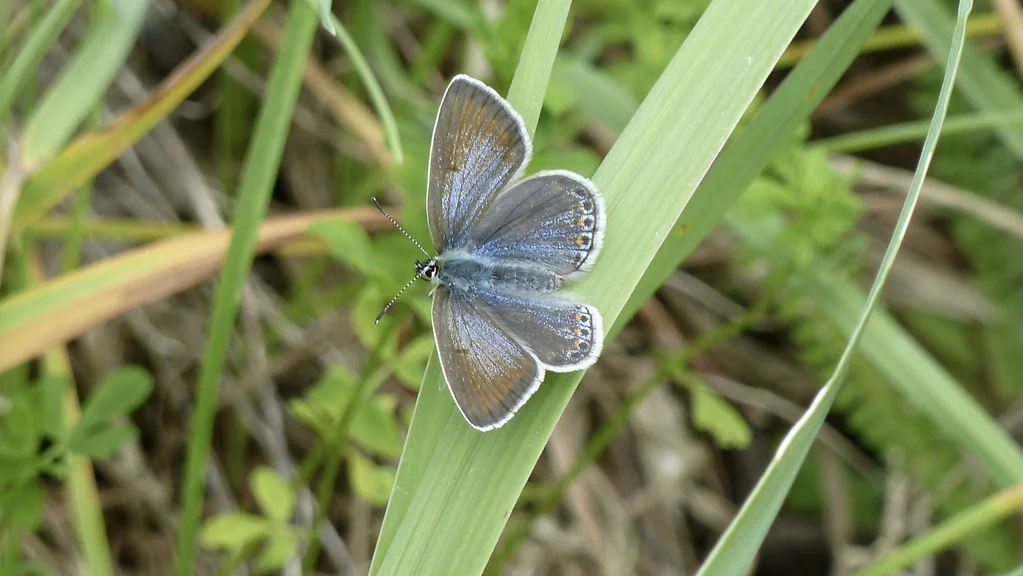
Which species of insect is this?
Polyommatus icarus
